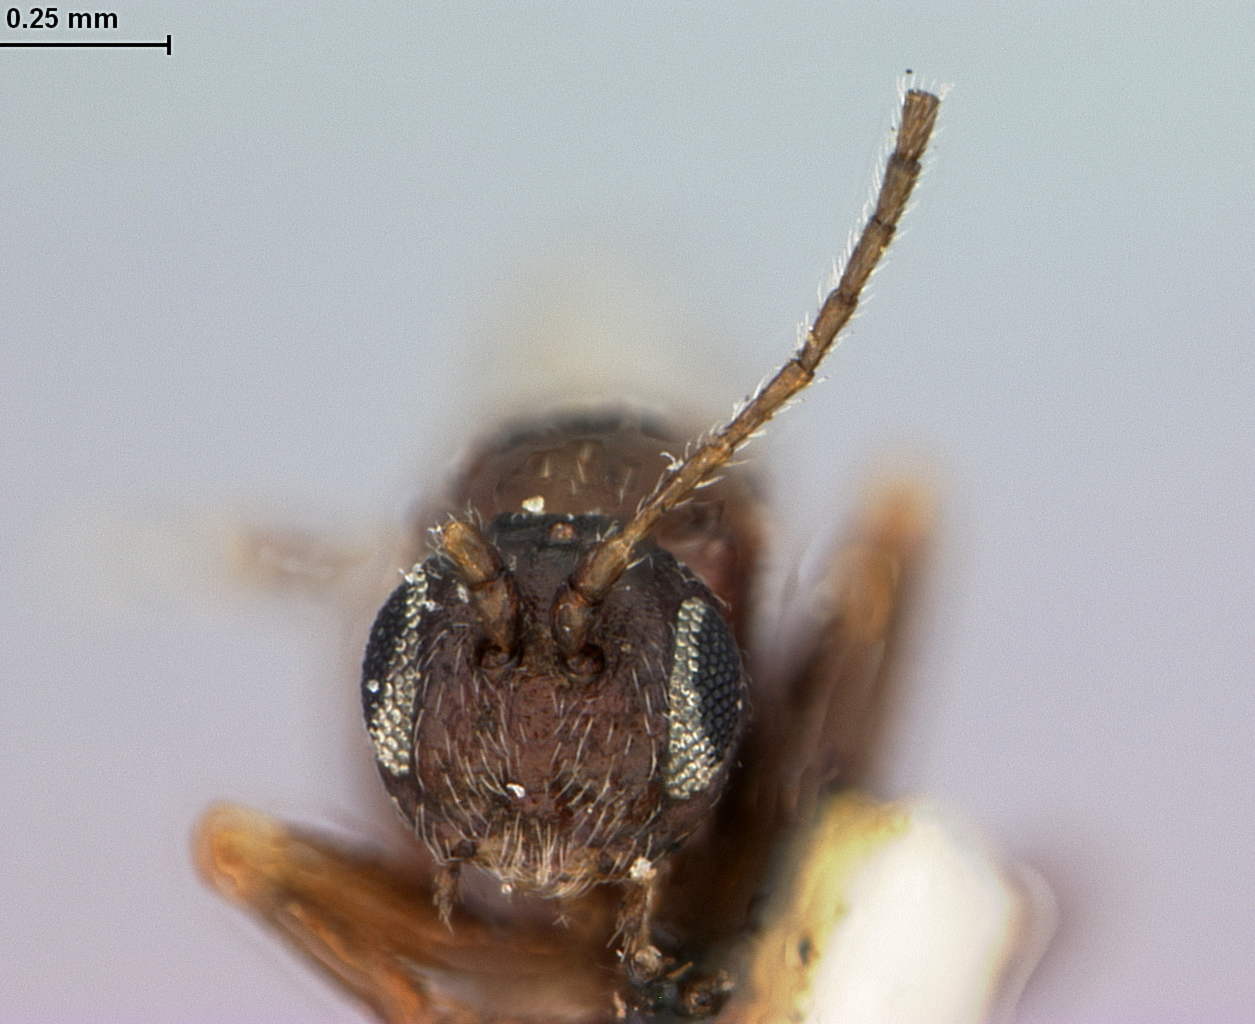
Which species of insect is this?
Philonix californica
